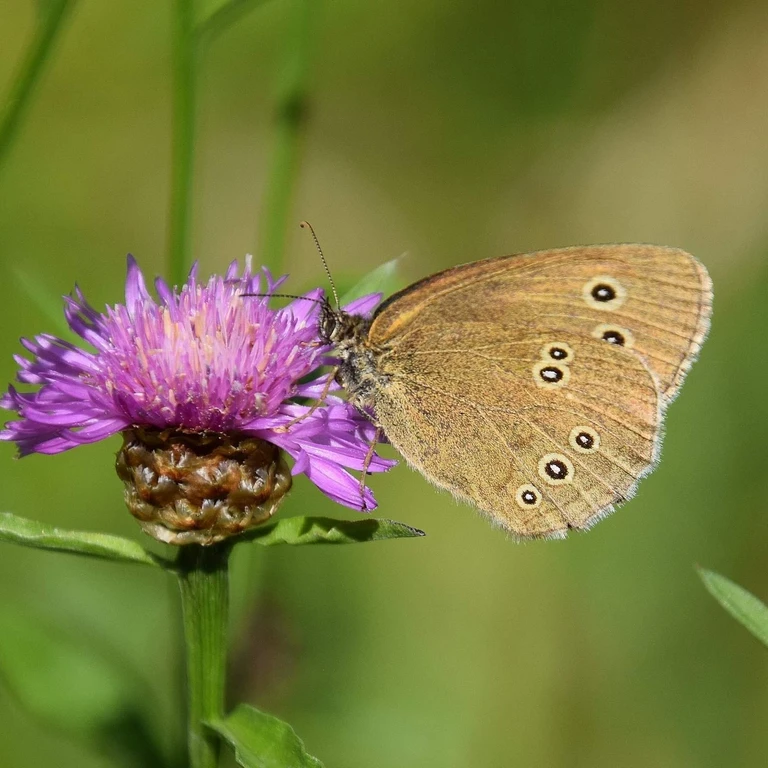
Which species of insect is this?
Aphantopus hyperantus
